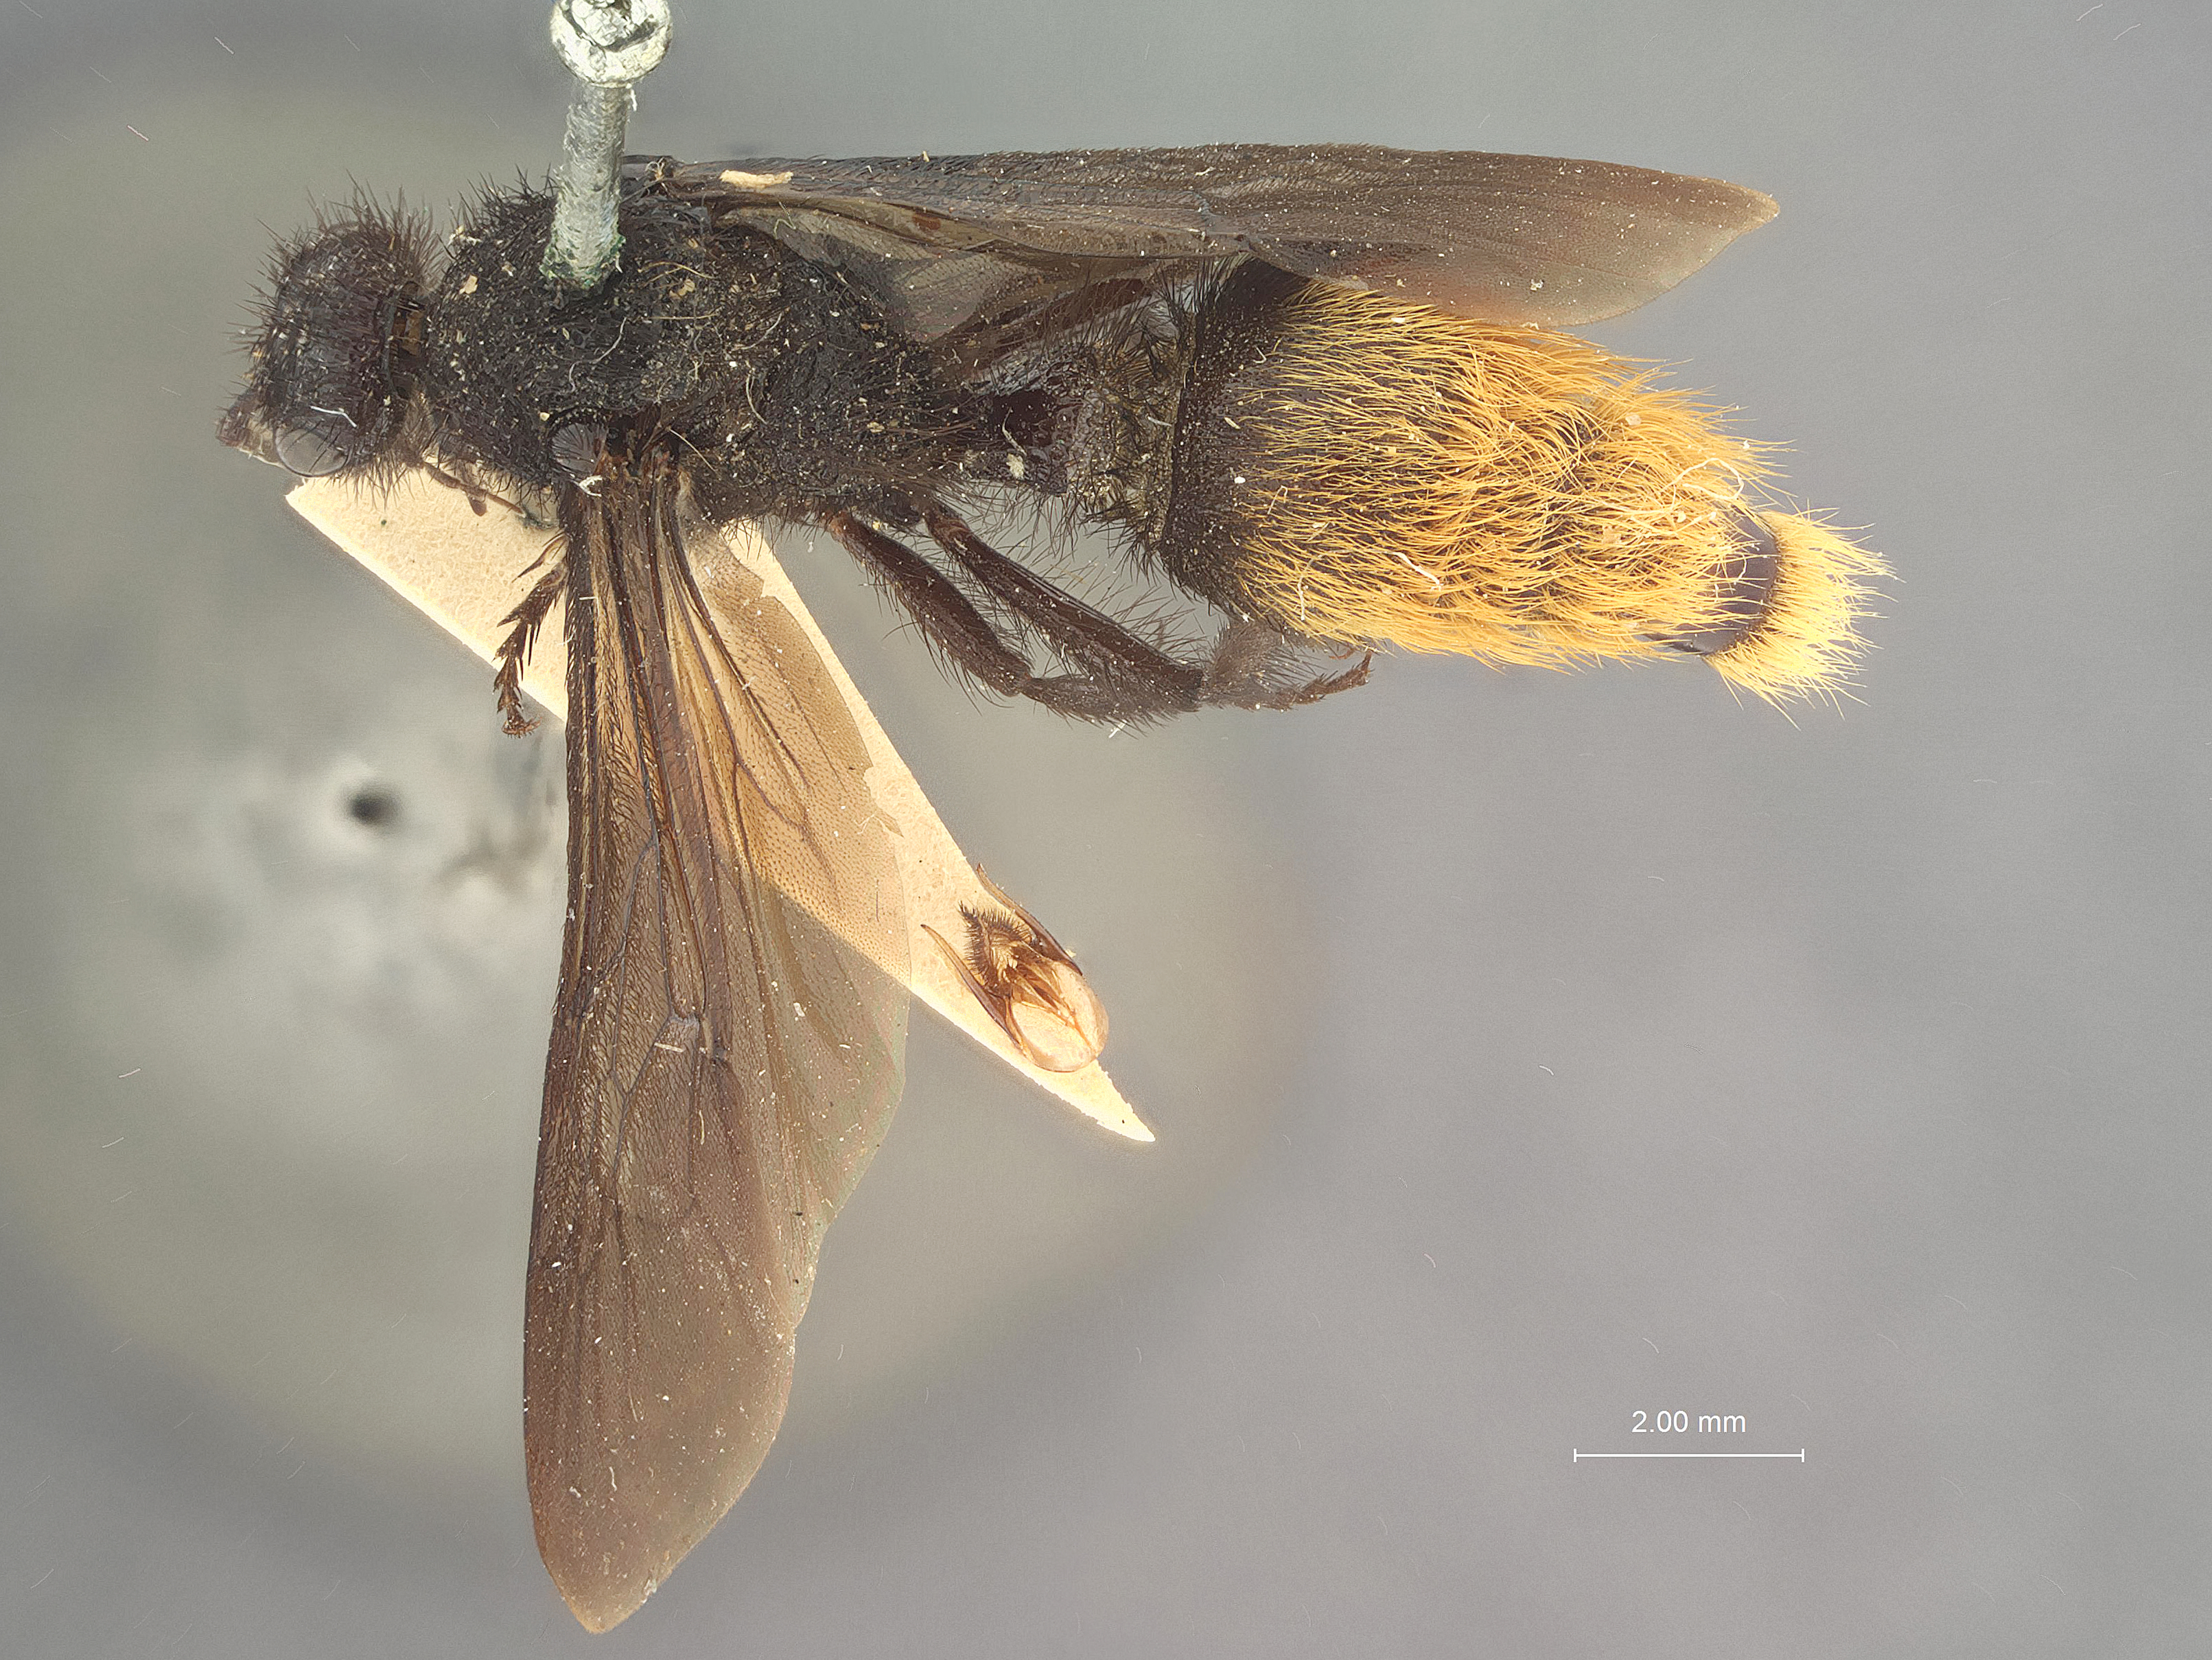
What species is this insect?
Dasymutilla mimula
